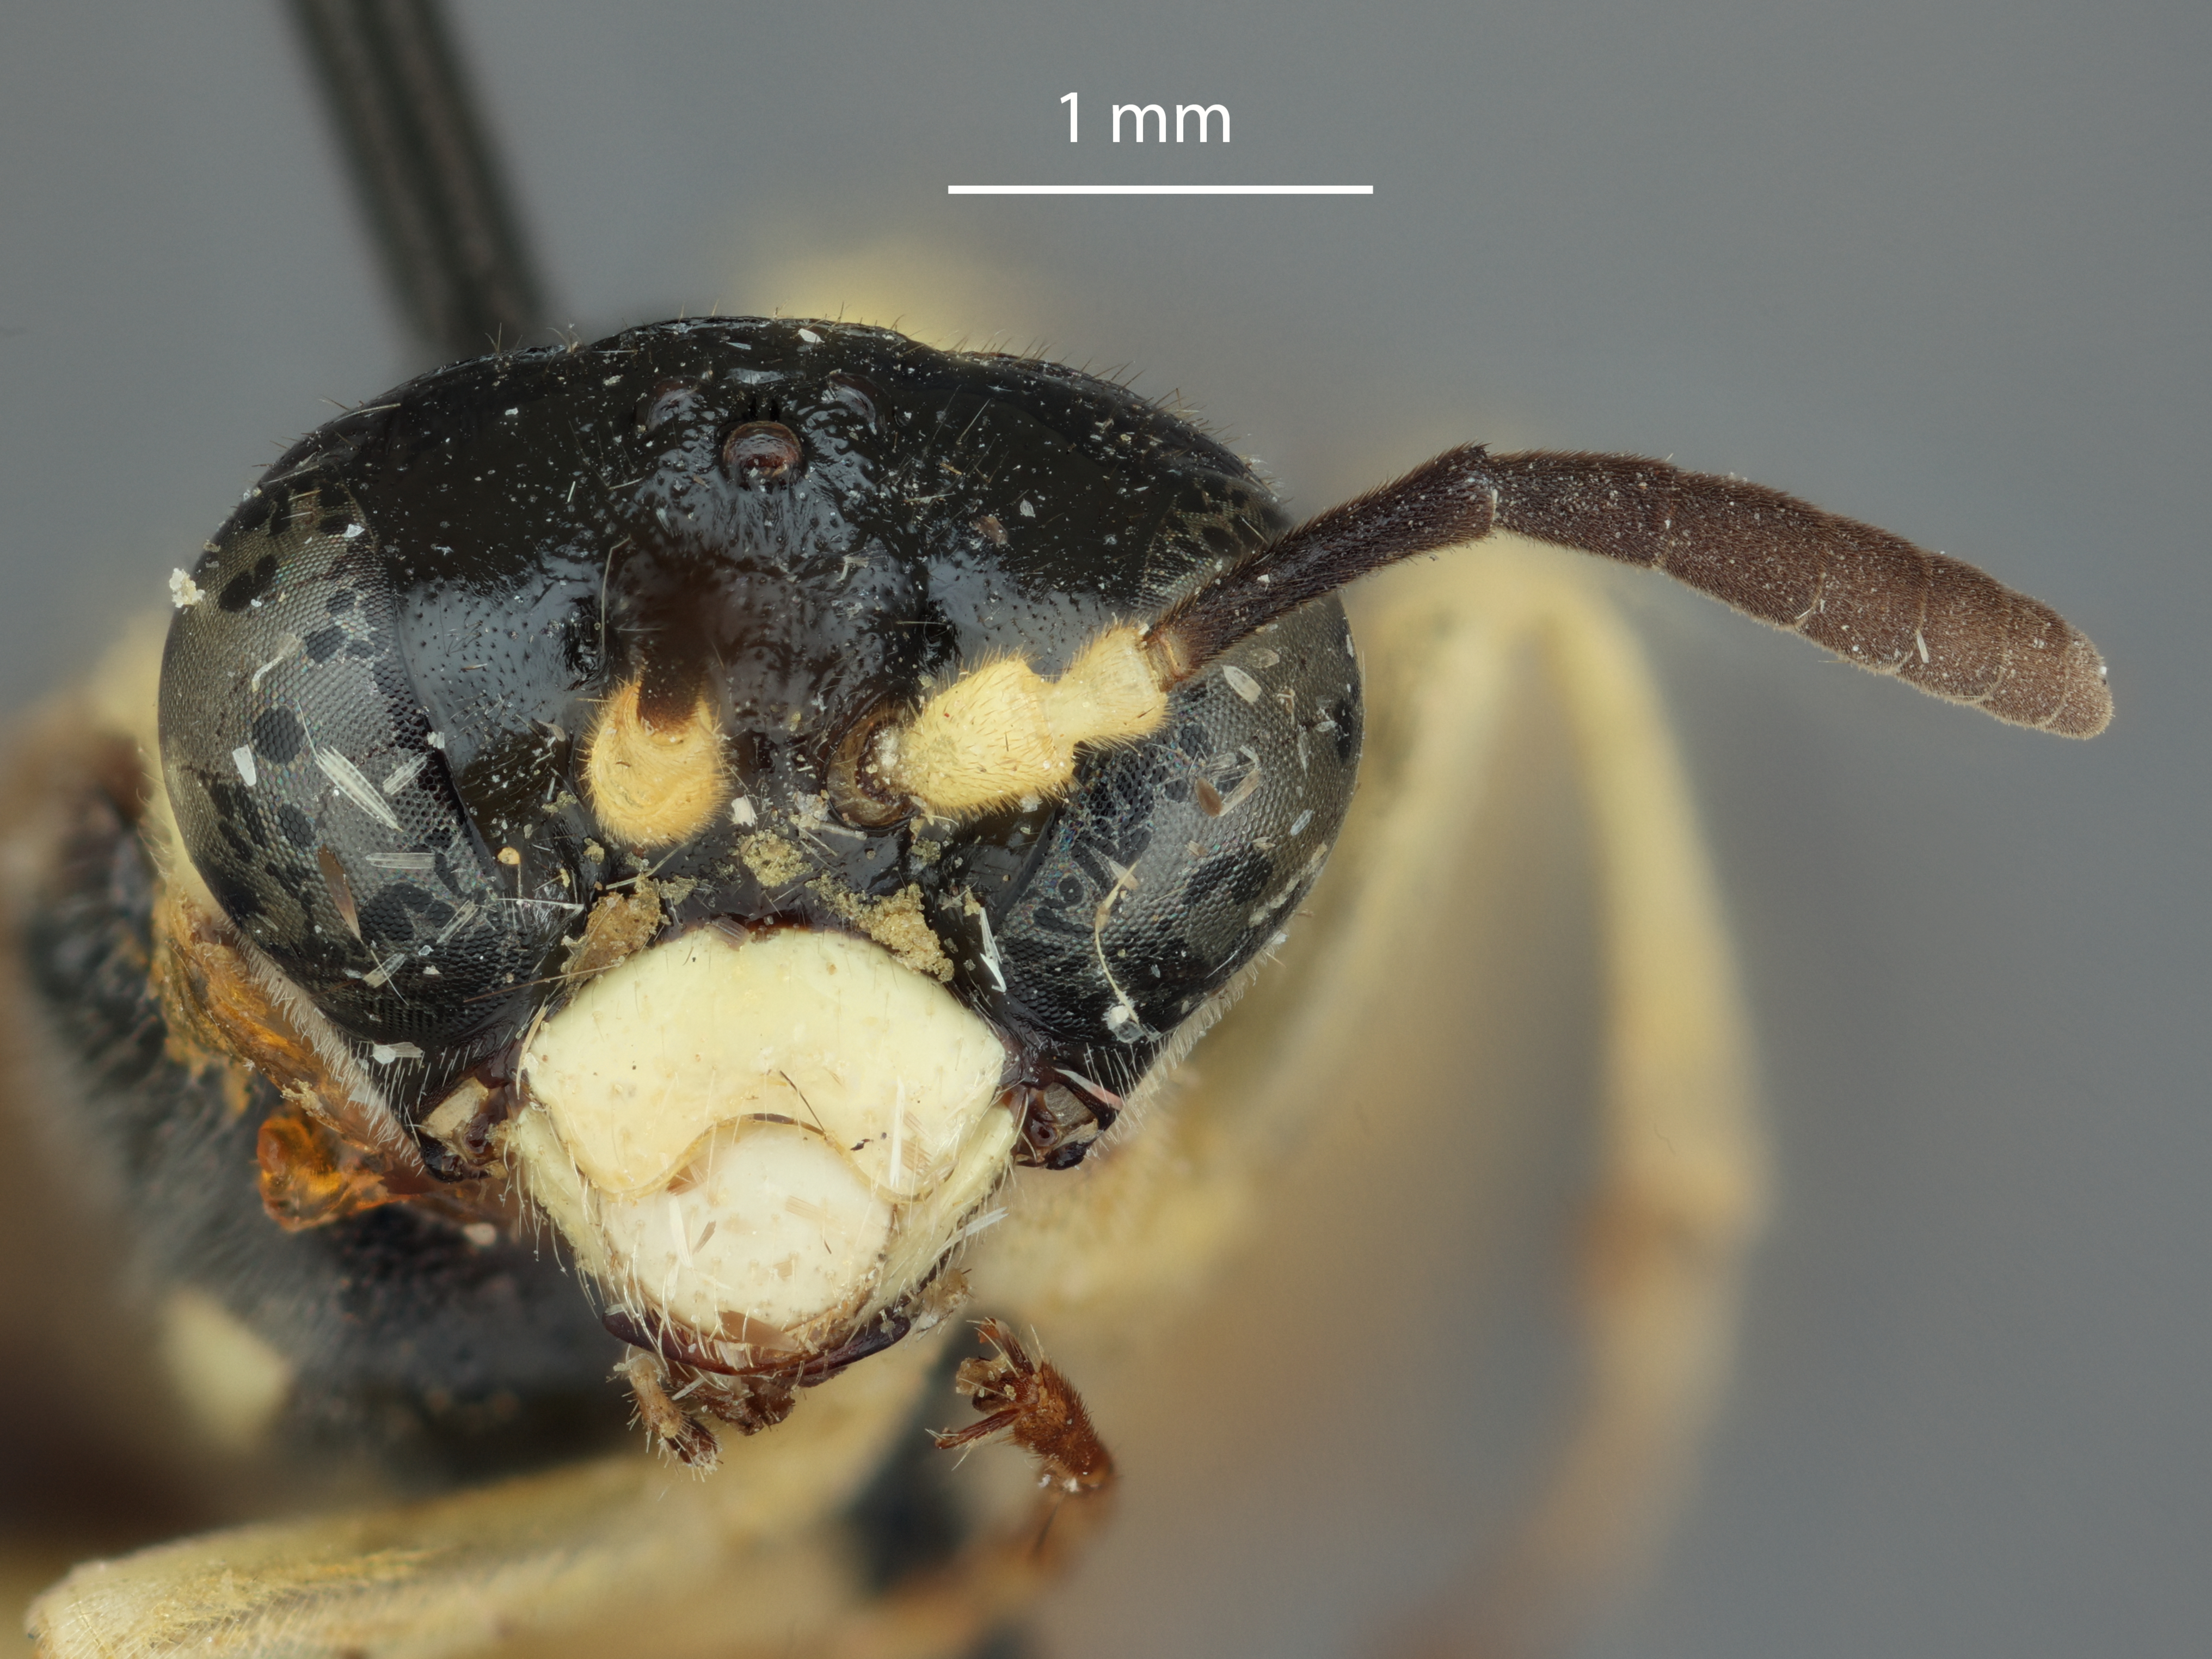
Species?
Tenthredo erasa
